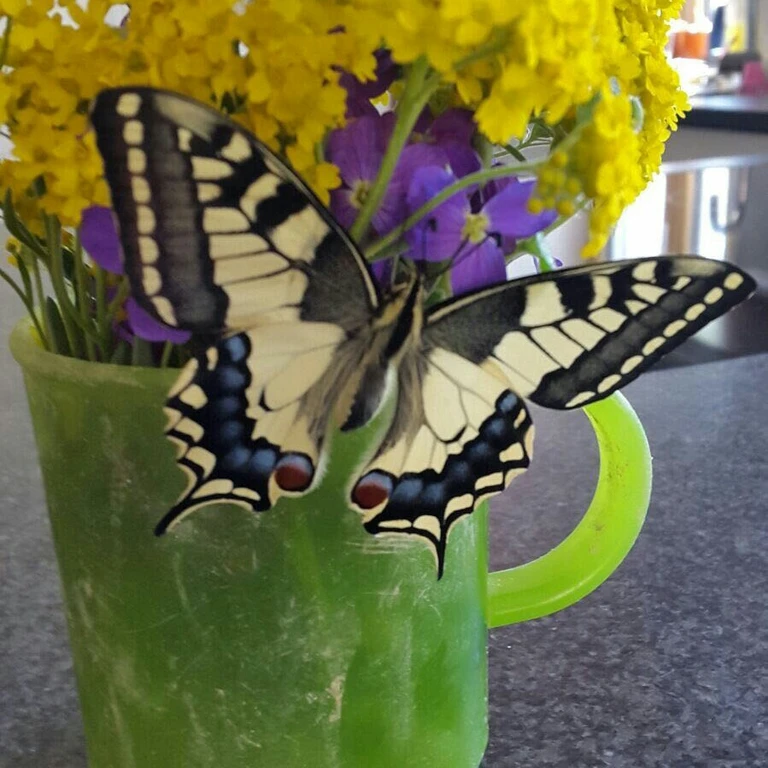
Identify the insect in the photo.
Papilio machaon
